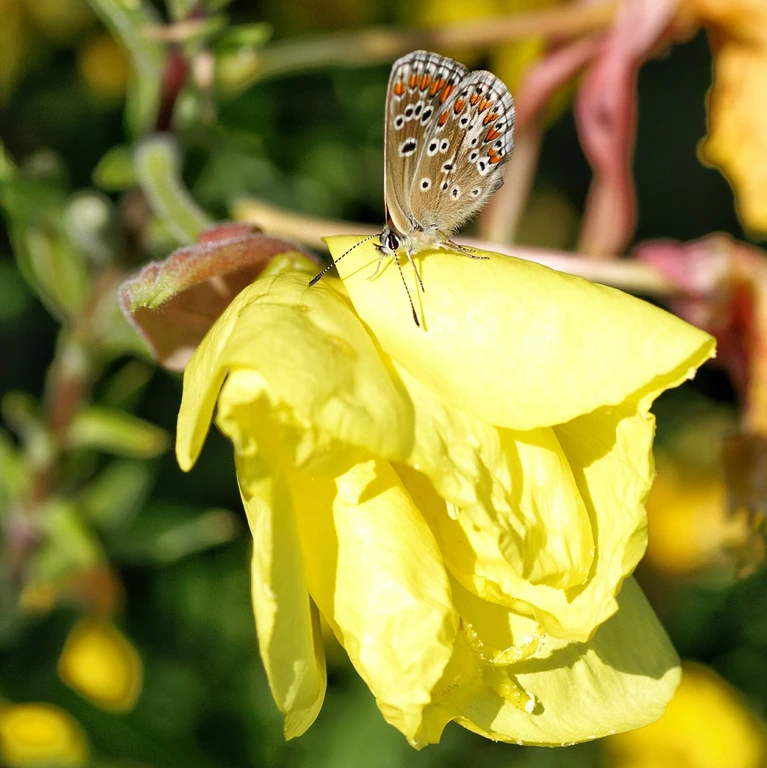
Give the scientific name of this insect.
Aricia agestis/artaxerxes
